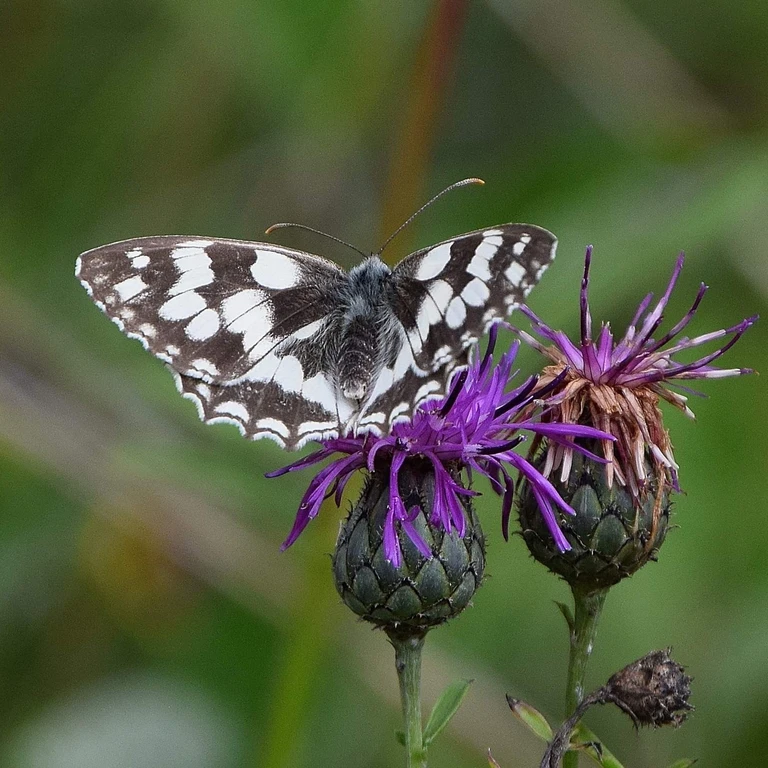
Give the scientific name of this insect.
Melanargia galathea
